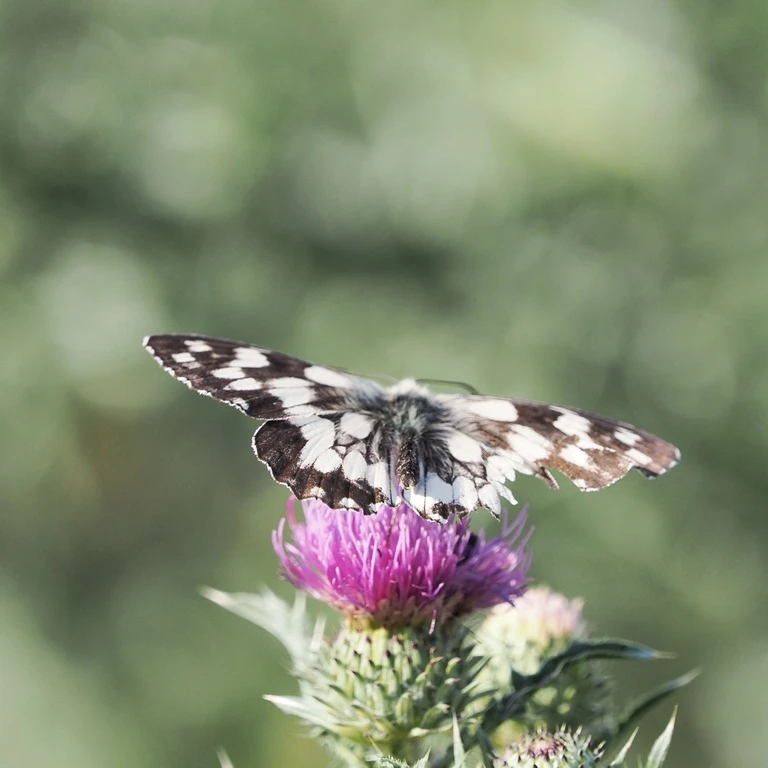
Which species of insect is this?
Melanargia galathea
